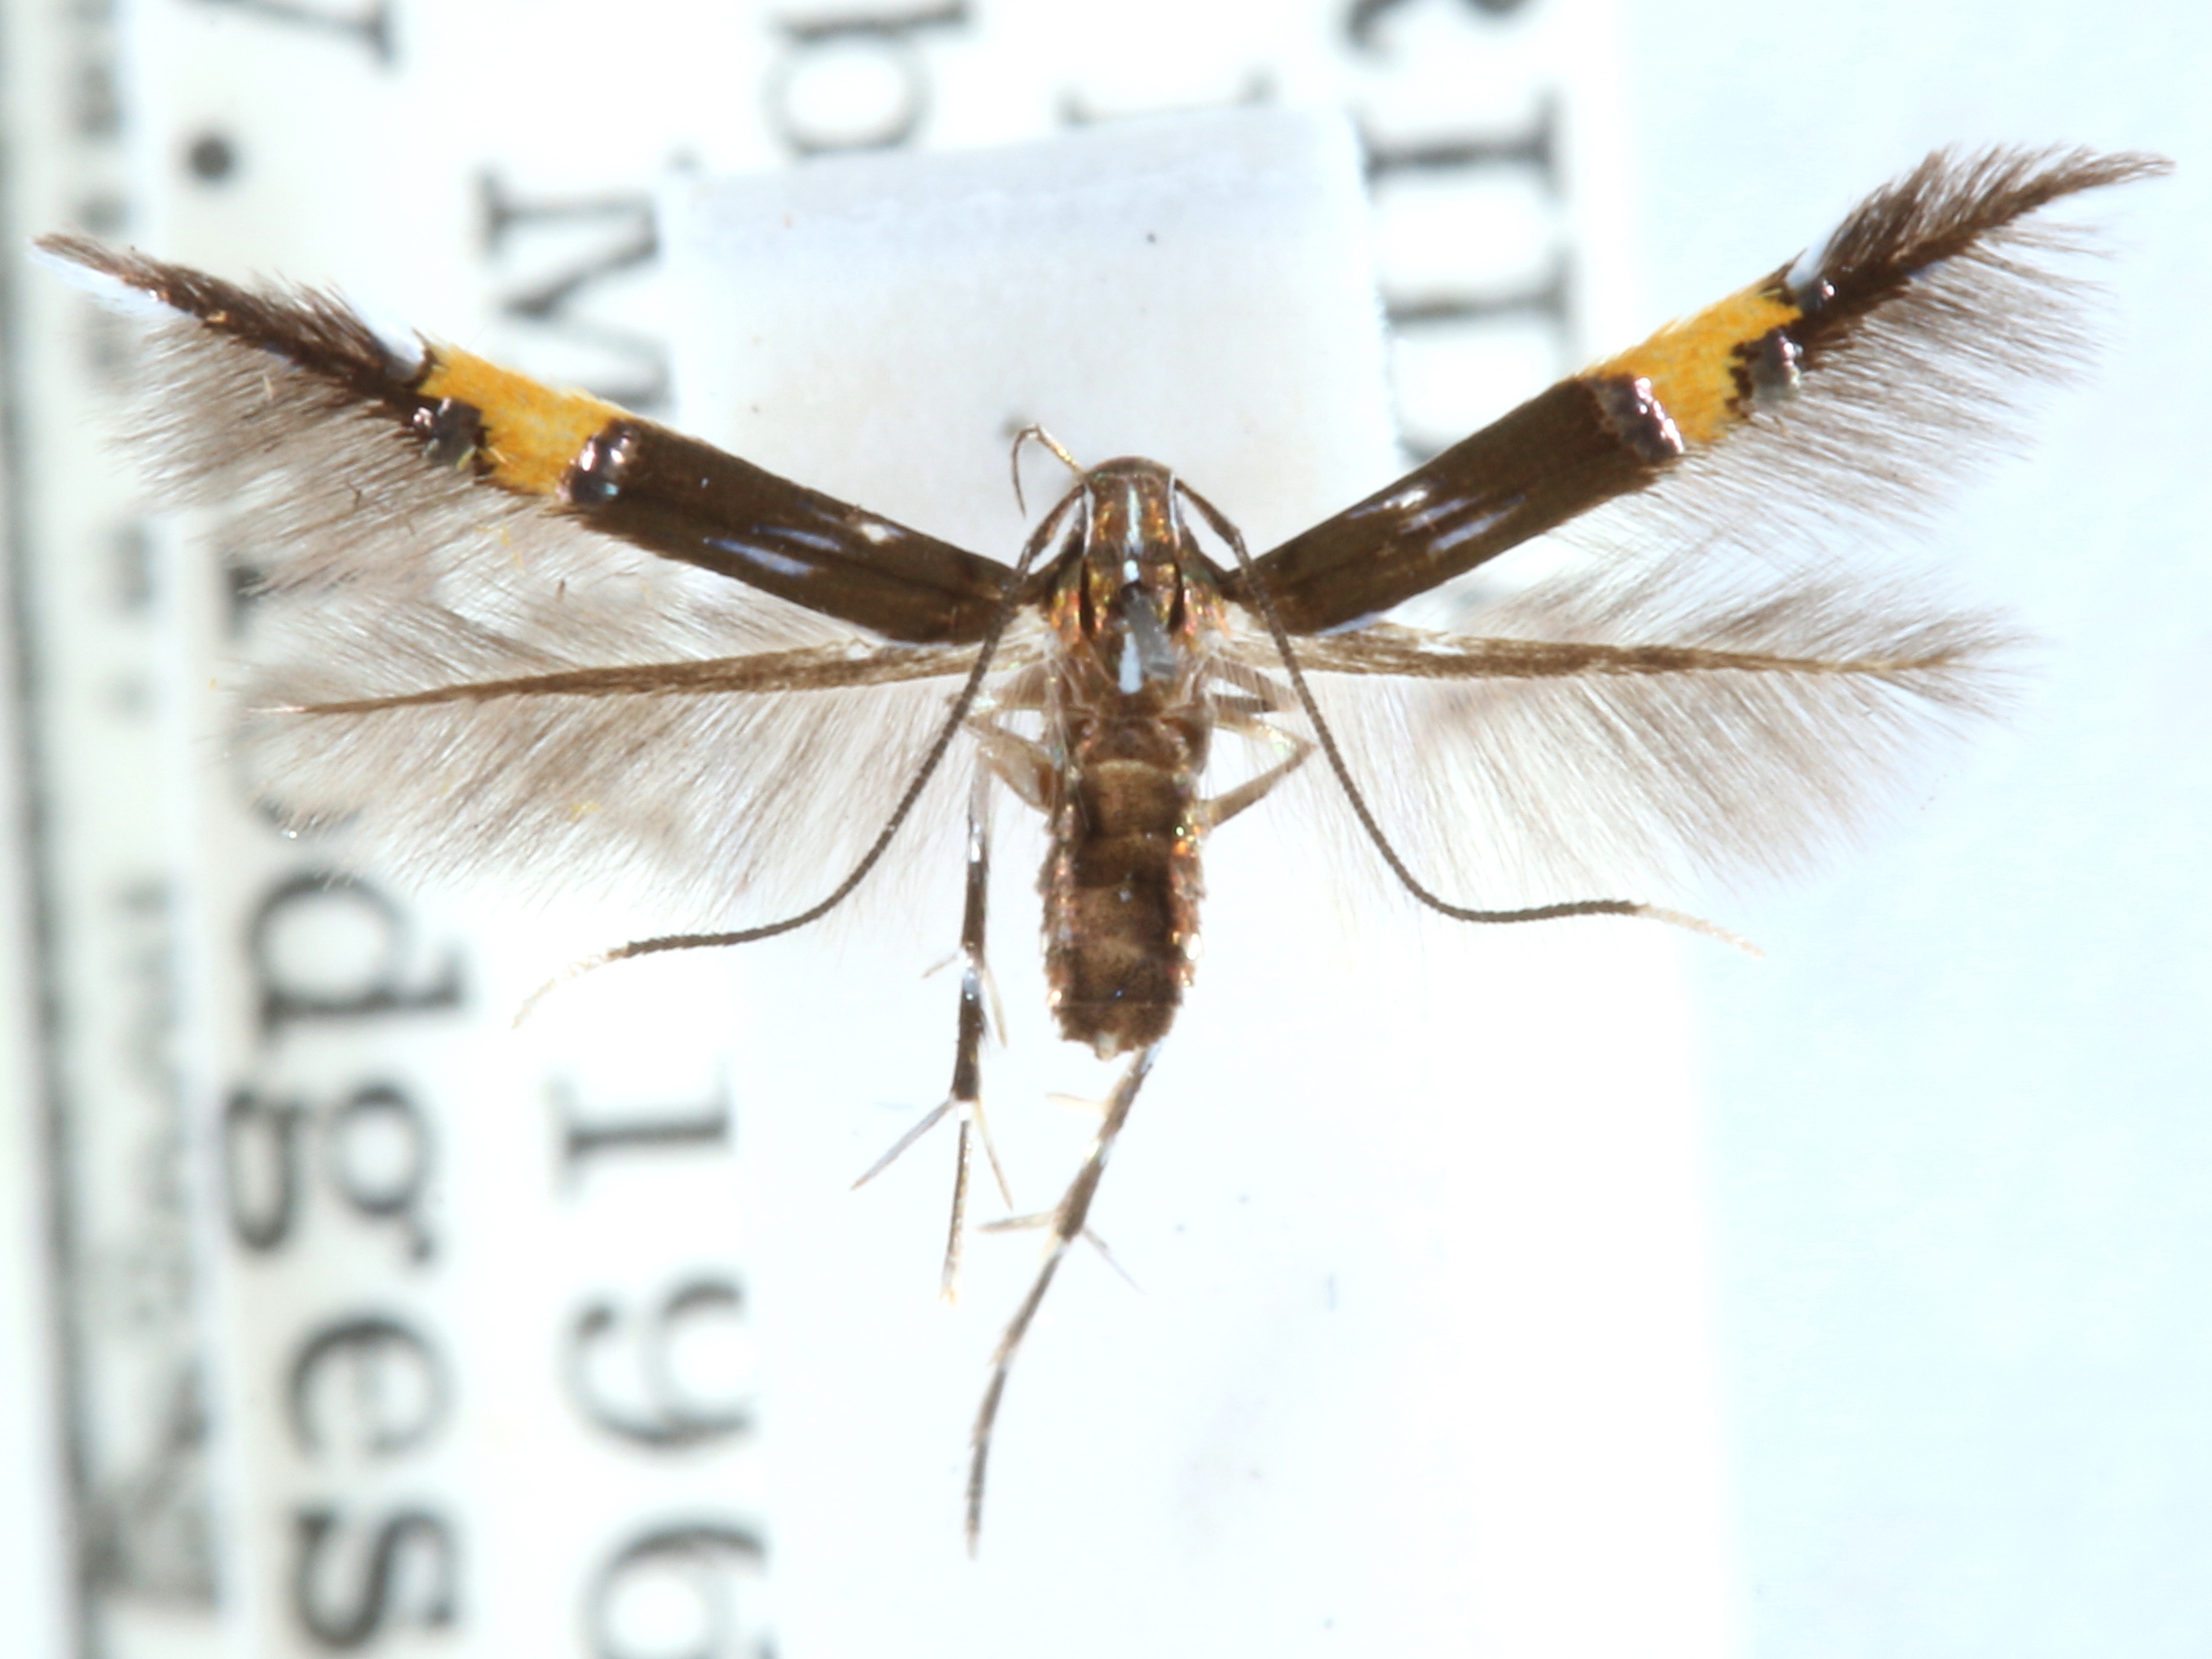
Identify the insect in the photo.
Cosmopterix bacata
